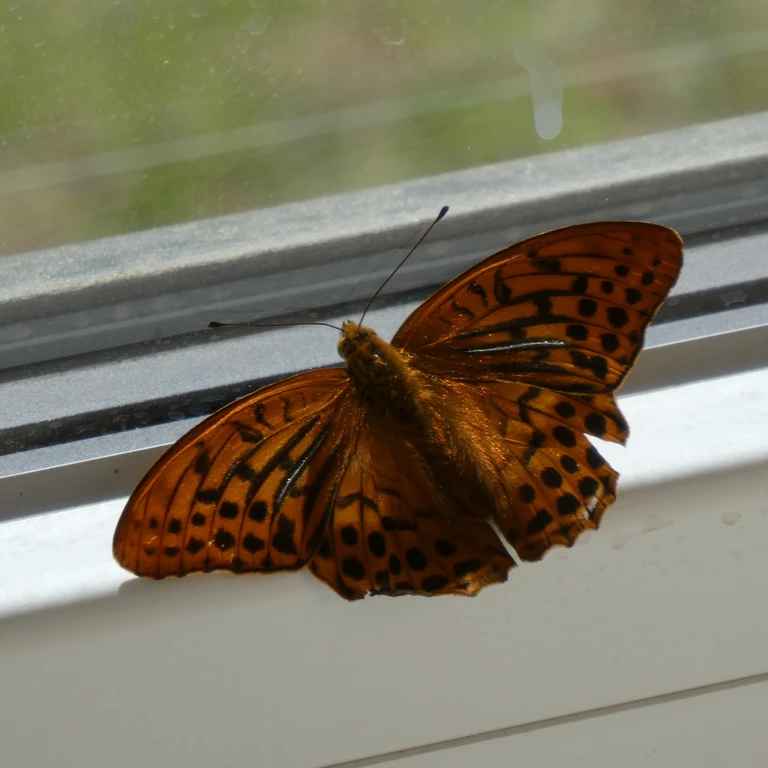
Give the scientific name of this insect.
Argynnis paphia
